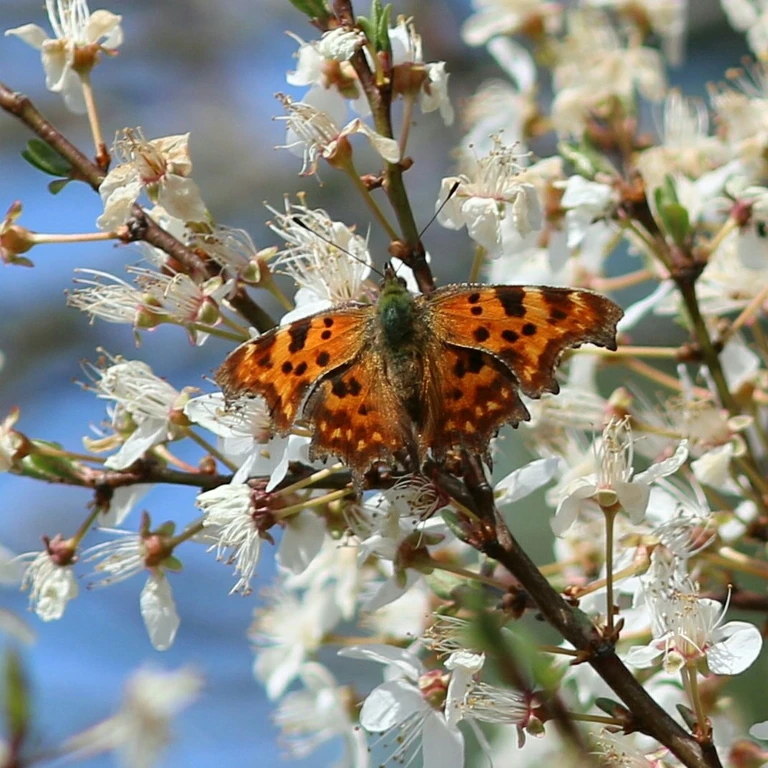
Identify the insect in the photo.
Polygonia c-album
